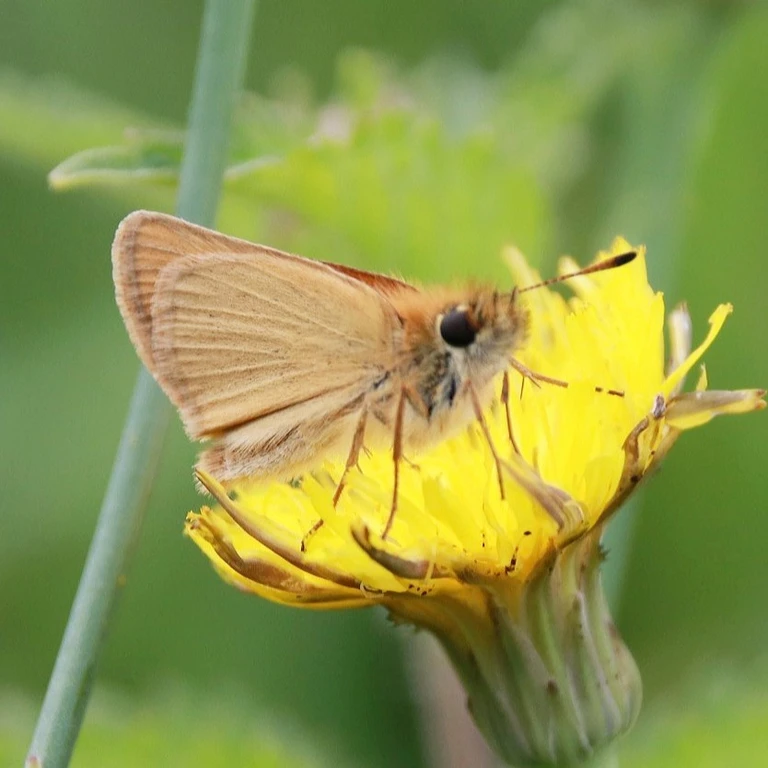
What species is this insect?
Thymelicus lineola
